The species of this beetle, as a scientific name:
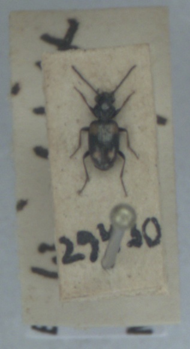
Bembidion quadripustulatum
